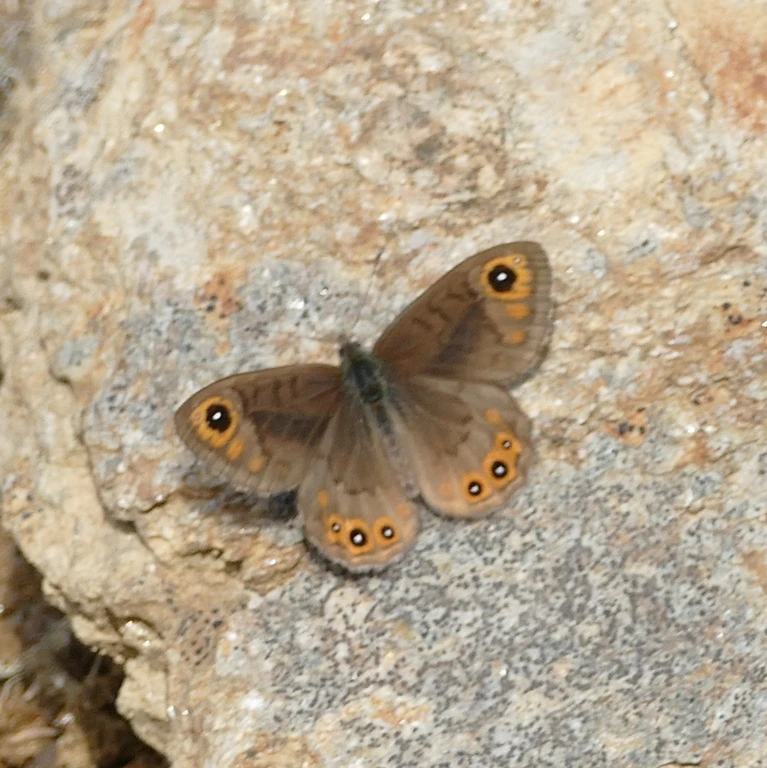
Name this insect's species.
Lasiommata petropolitana (also Pararge petropolitana)
